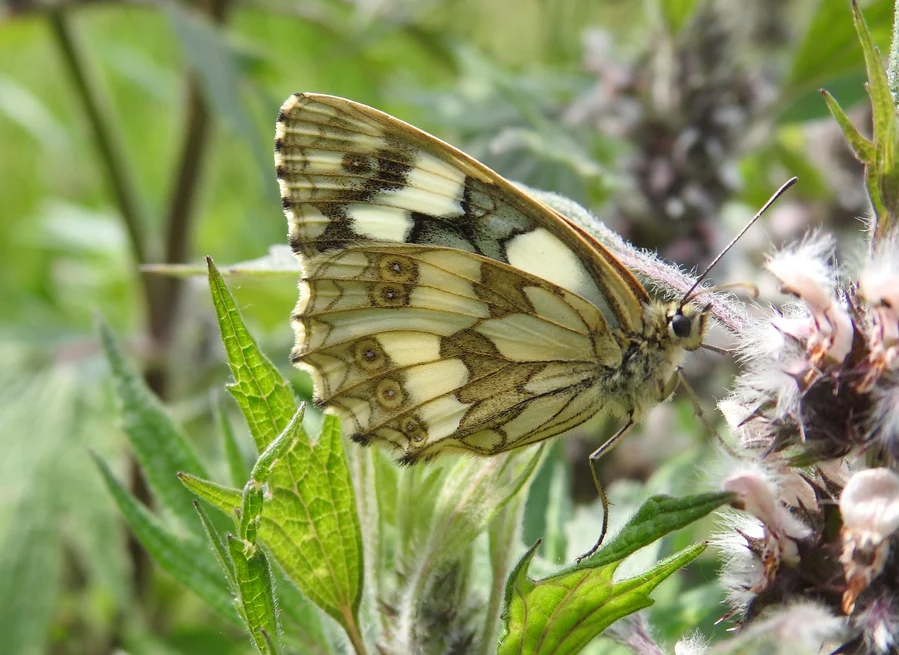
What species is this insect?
Melanargia galathea
